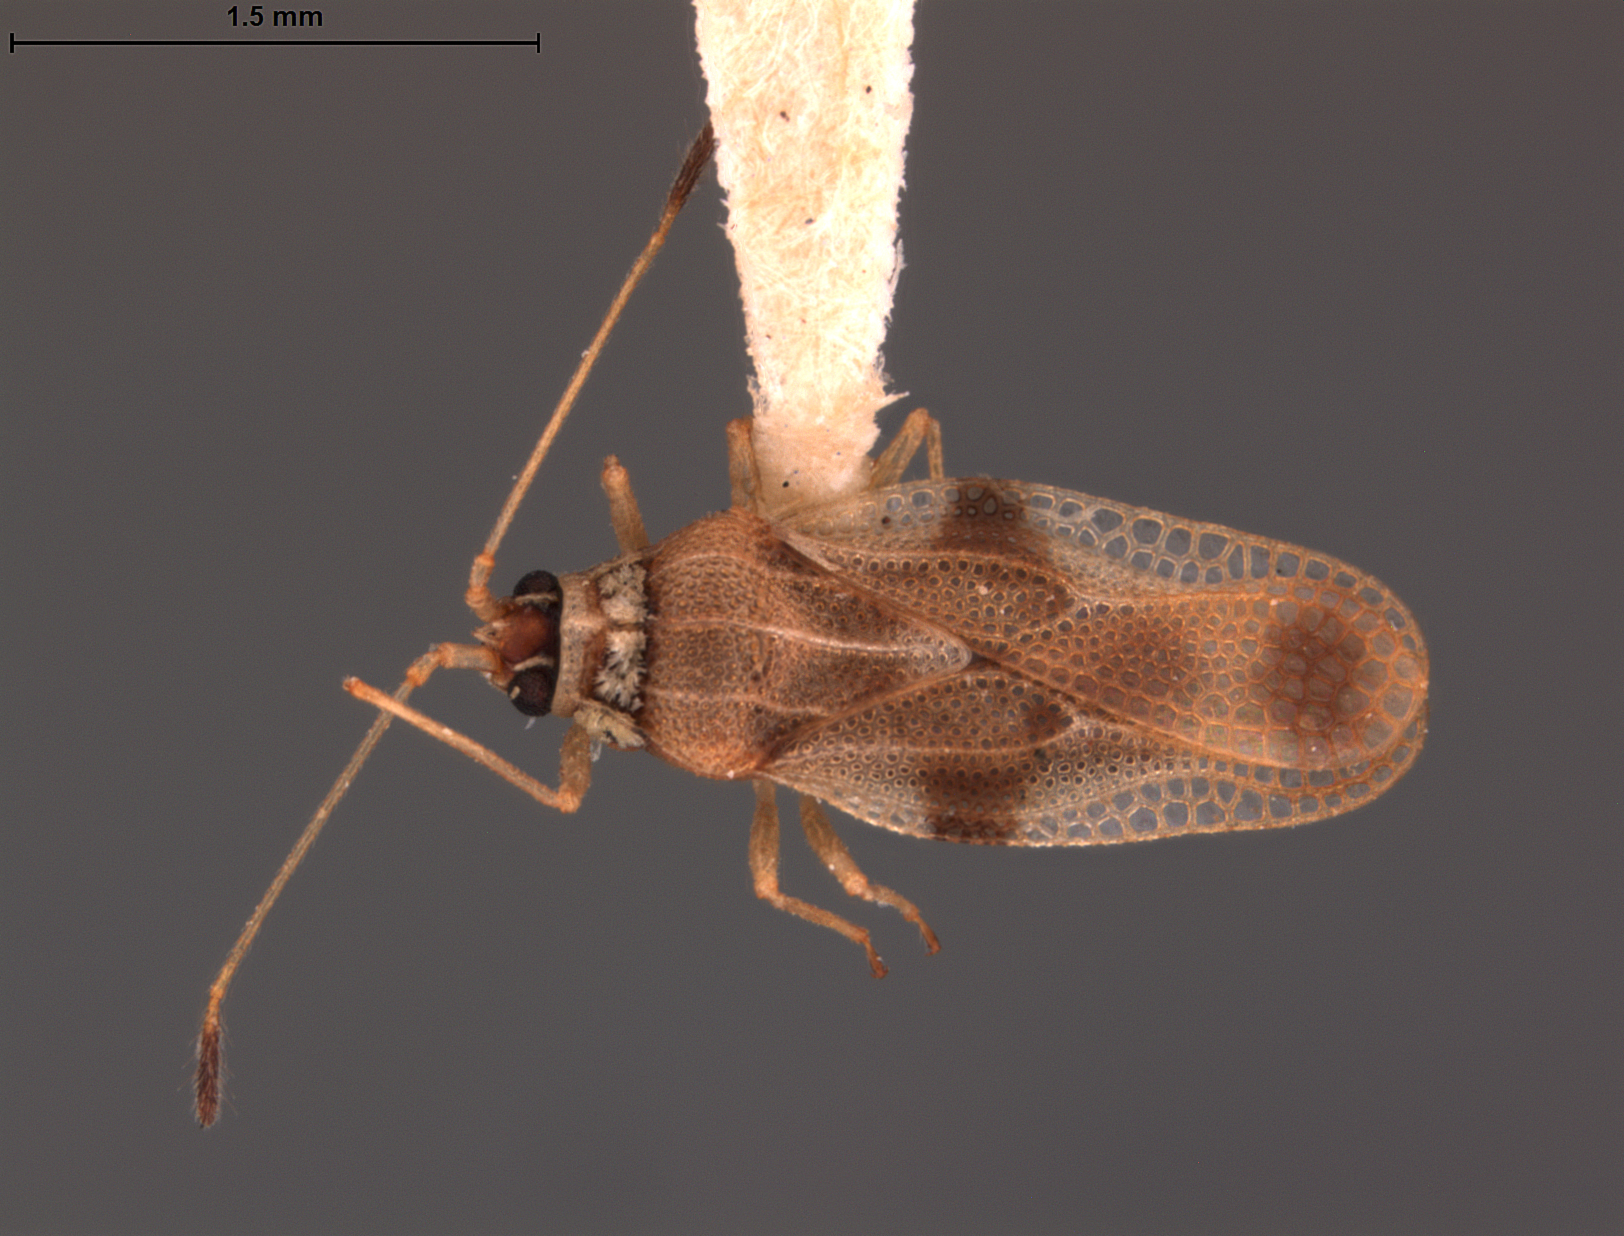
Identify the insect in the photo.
Tingis gamboana
